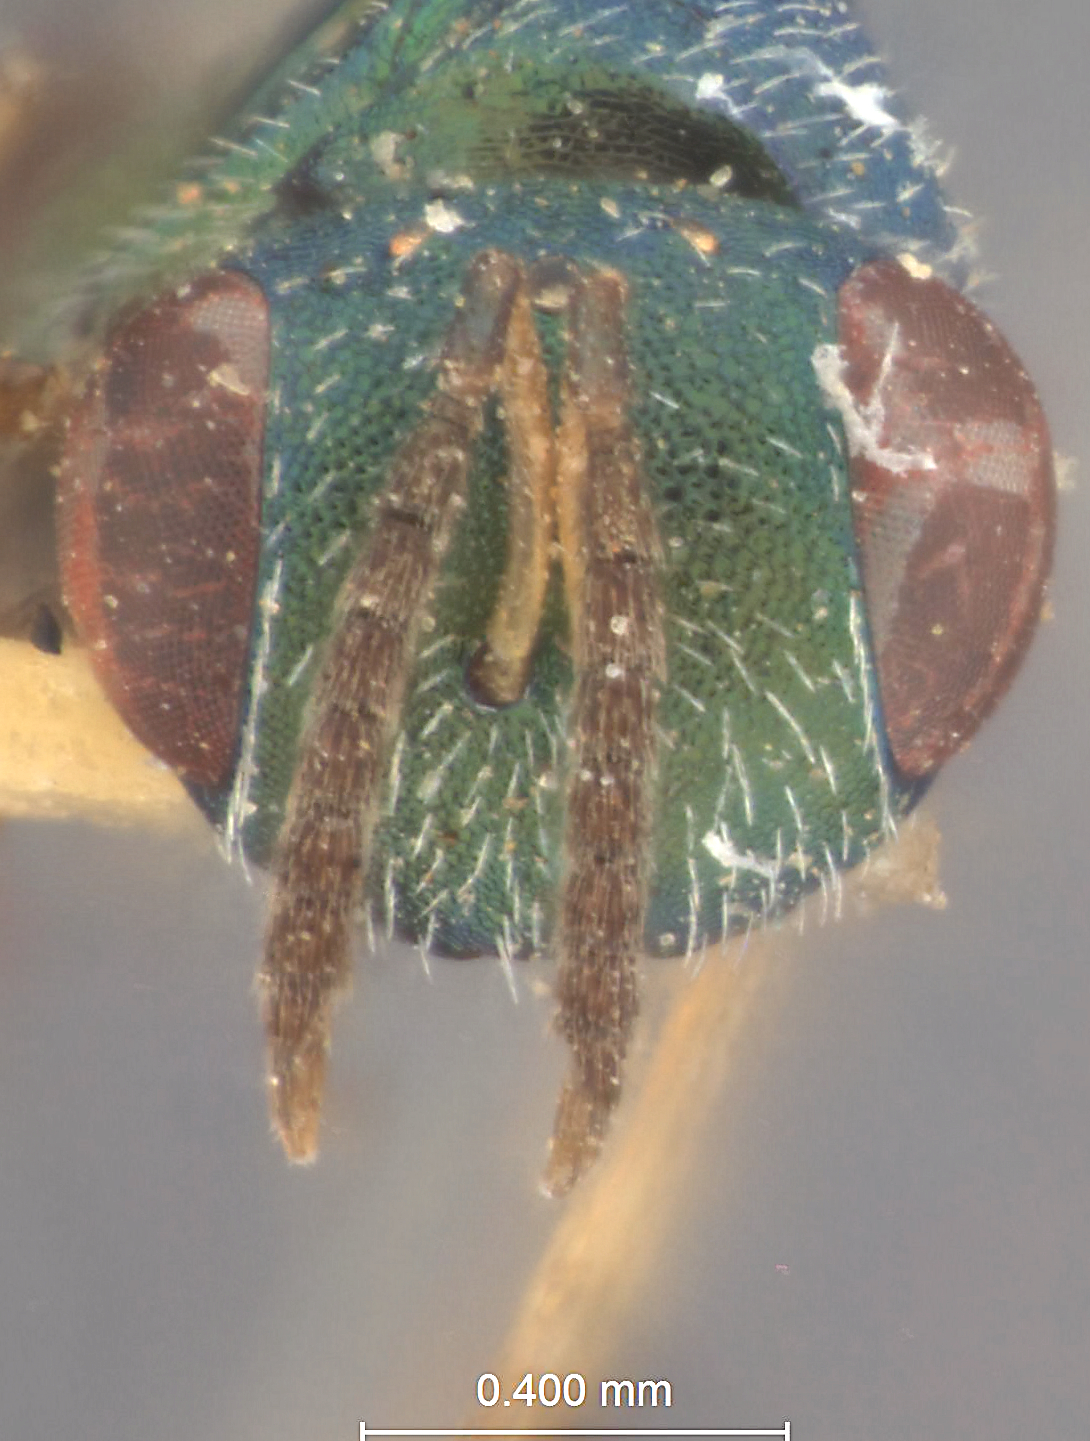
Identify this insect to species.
Boharticus margaretae
